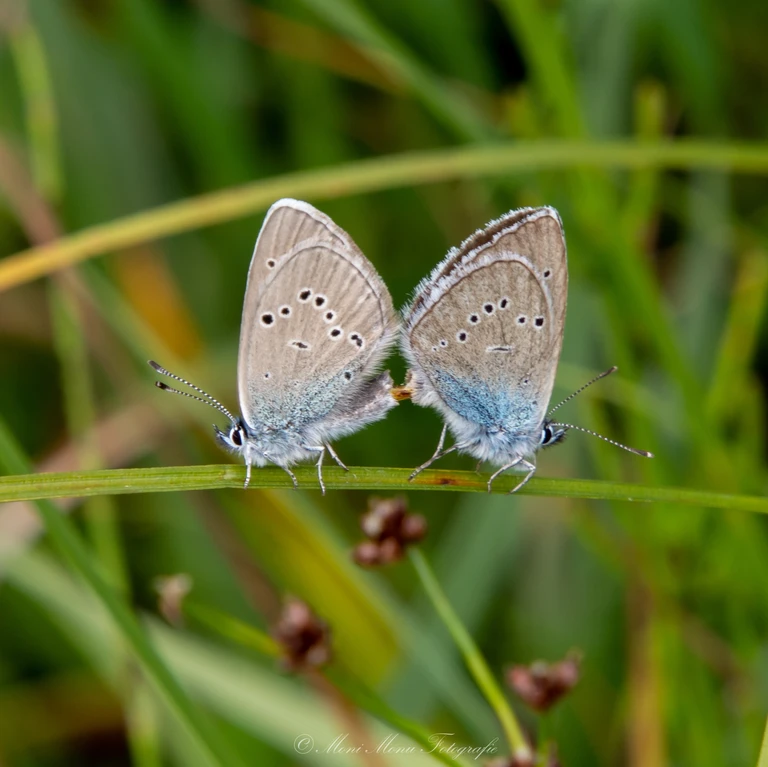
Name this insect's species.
Cyaniris semiargus
